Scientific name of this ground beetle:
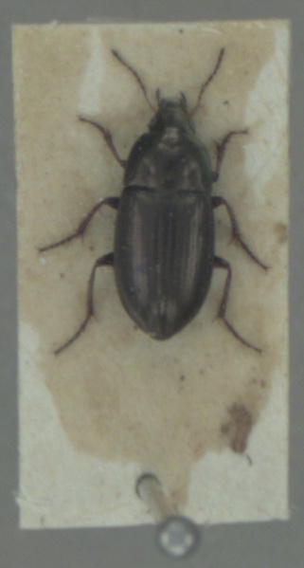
Amara aenea
